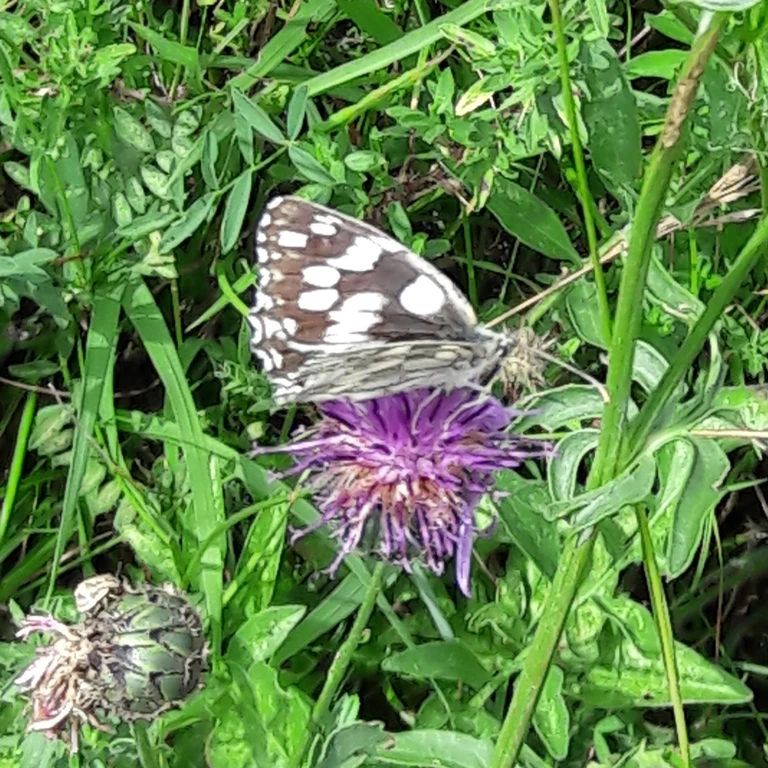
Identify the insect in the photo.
Melanargia galathea
